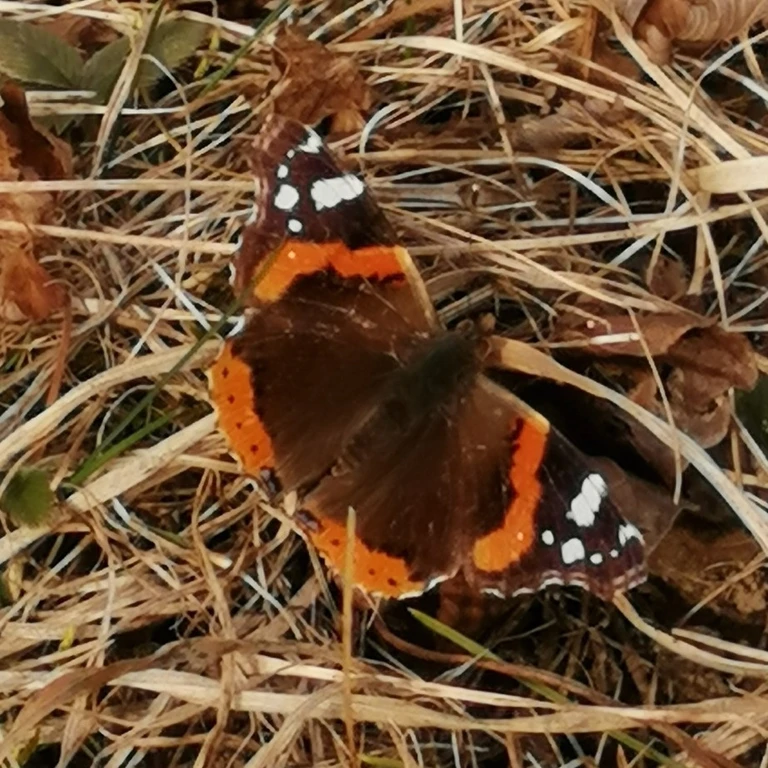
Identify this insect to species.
Vanessa atalanta
